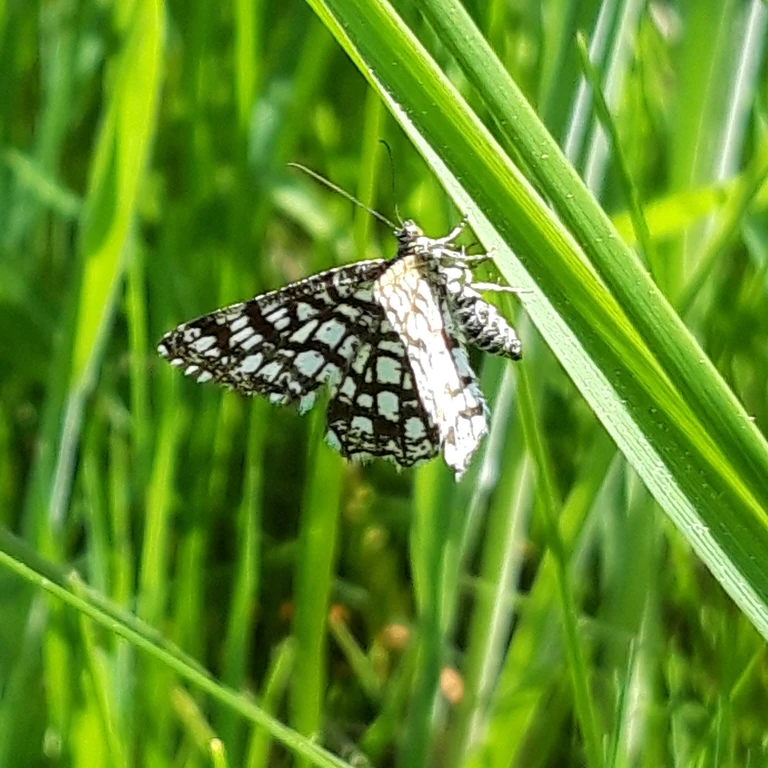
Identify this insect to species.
Chiasmia clathrata
